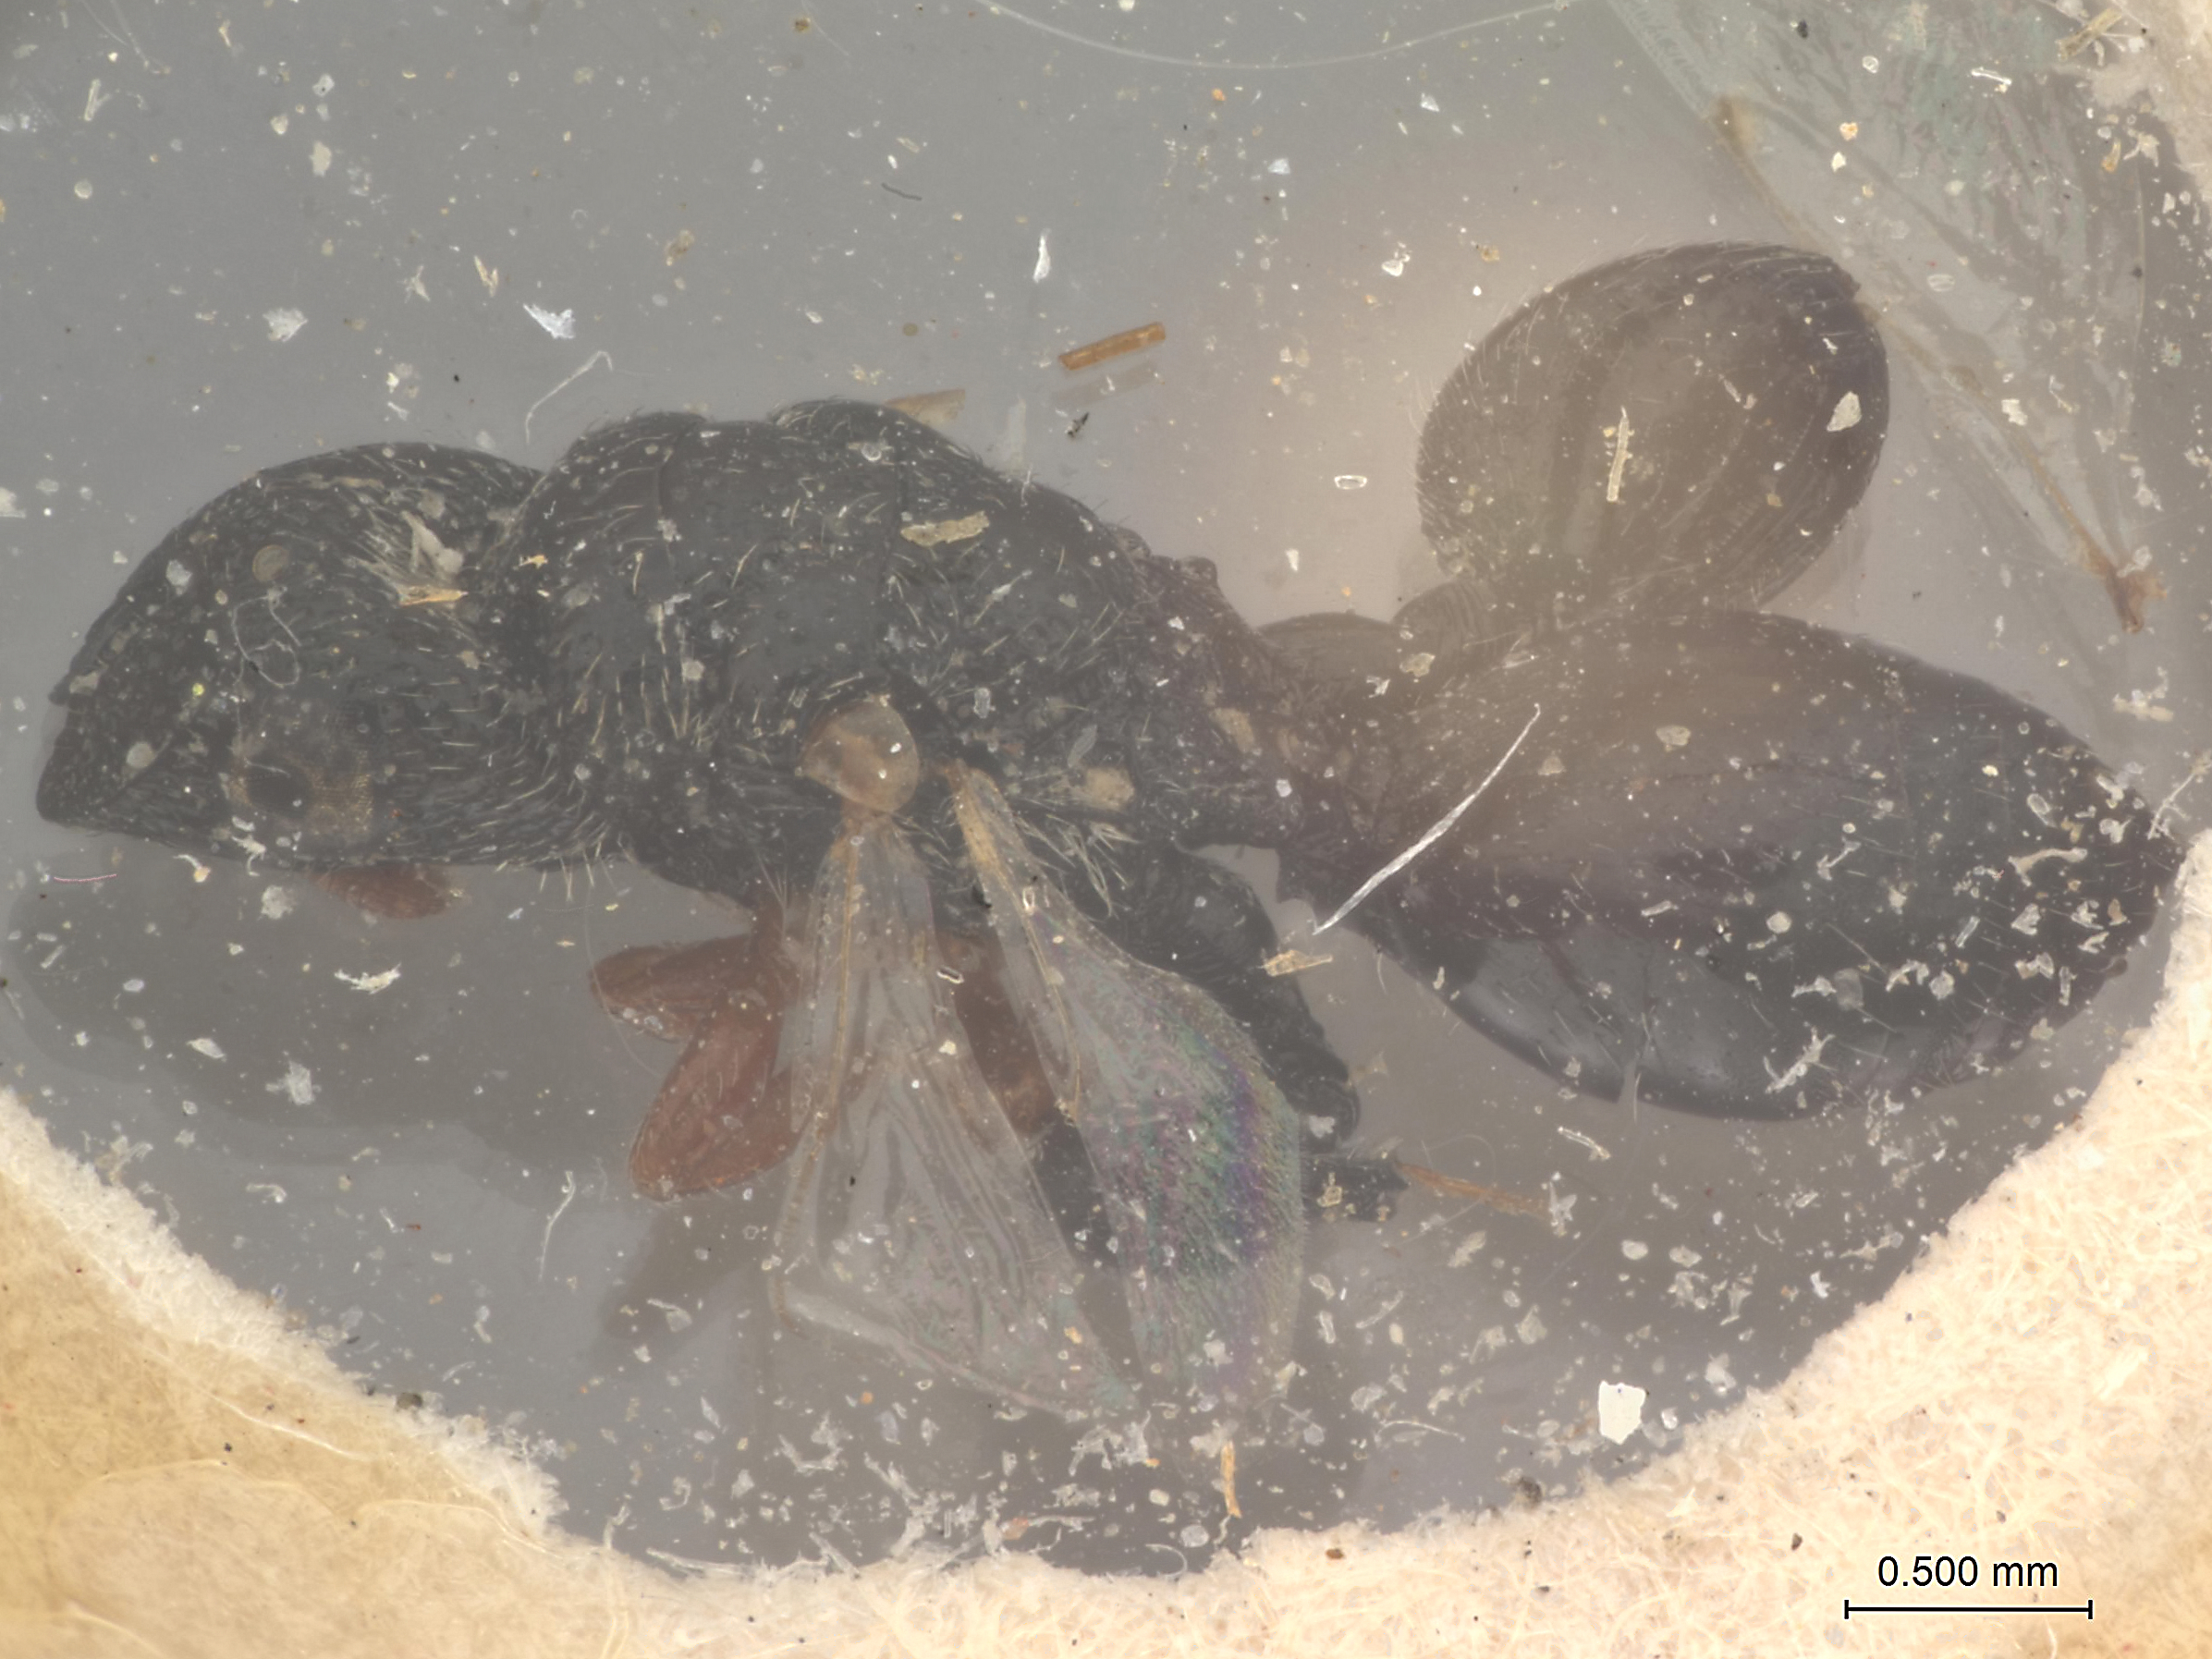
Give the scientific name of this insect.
Brachymeria mathurai
